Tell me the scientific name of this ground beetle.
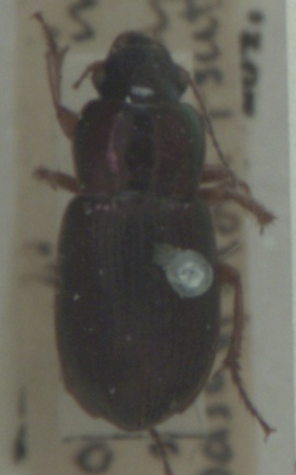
Harpalus affinis
